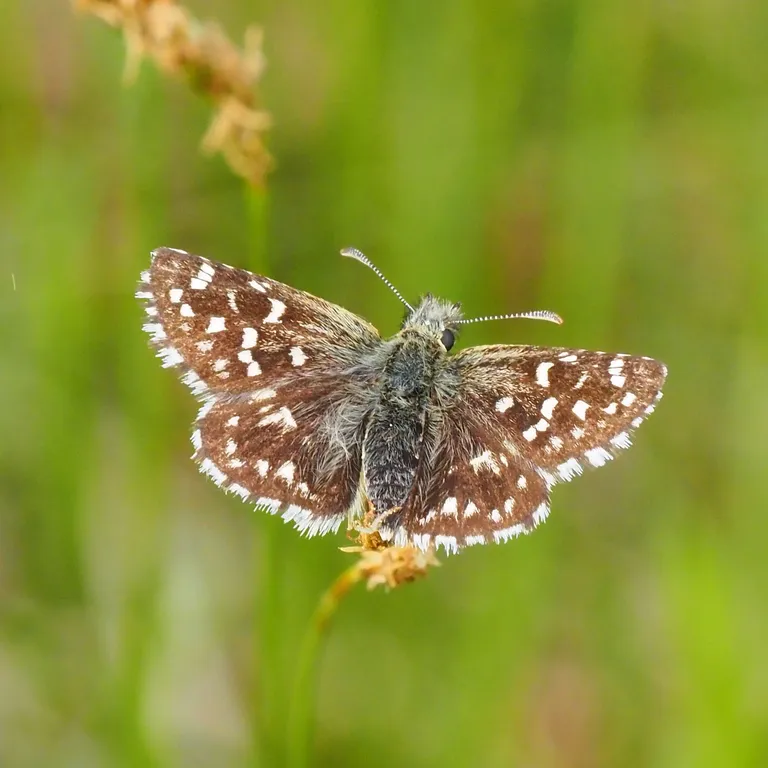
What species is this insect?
Pyrgus malvae
